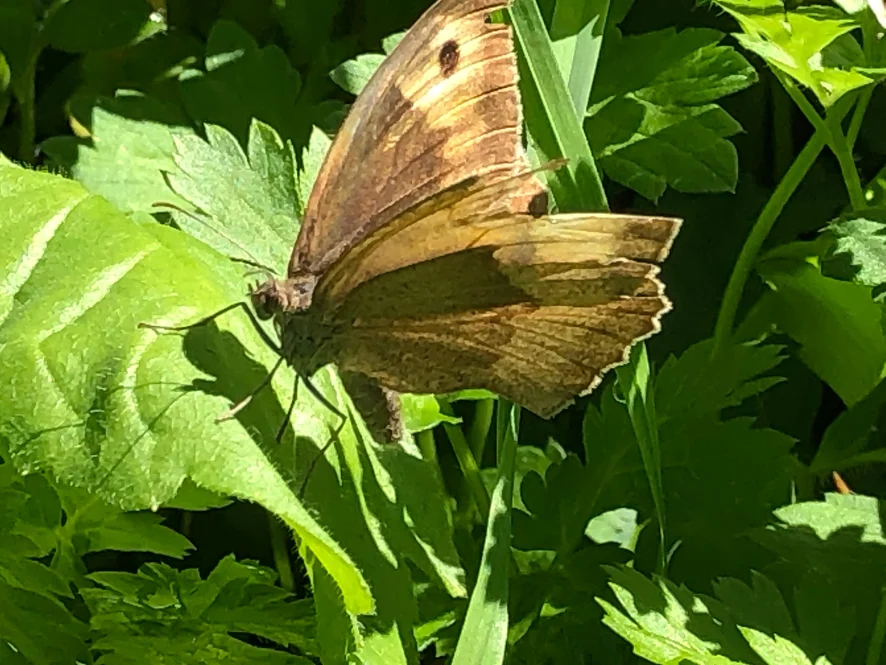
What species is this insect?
Maniola jurtina
